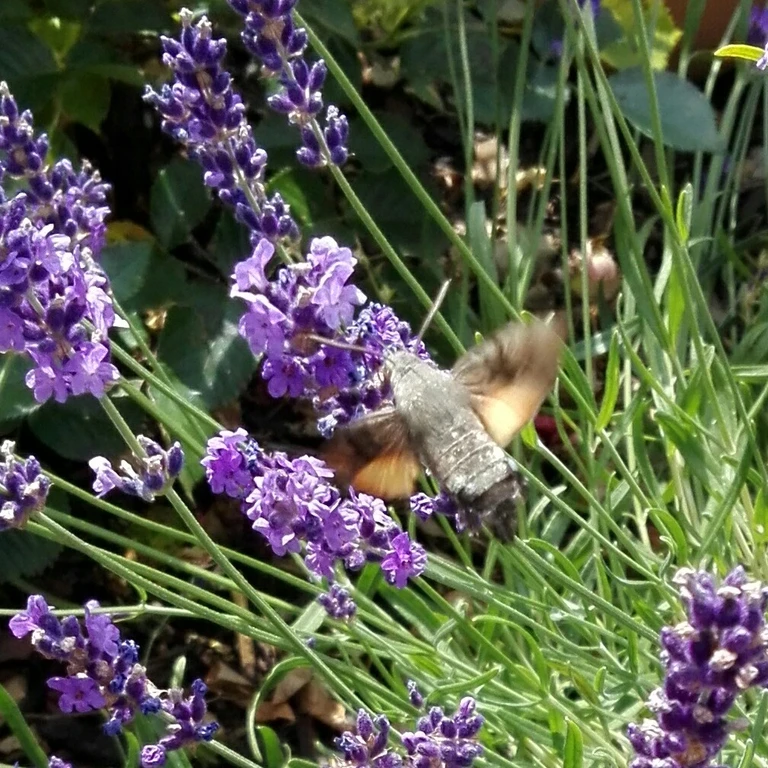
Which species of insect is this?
Macroglossum stellatarum
